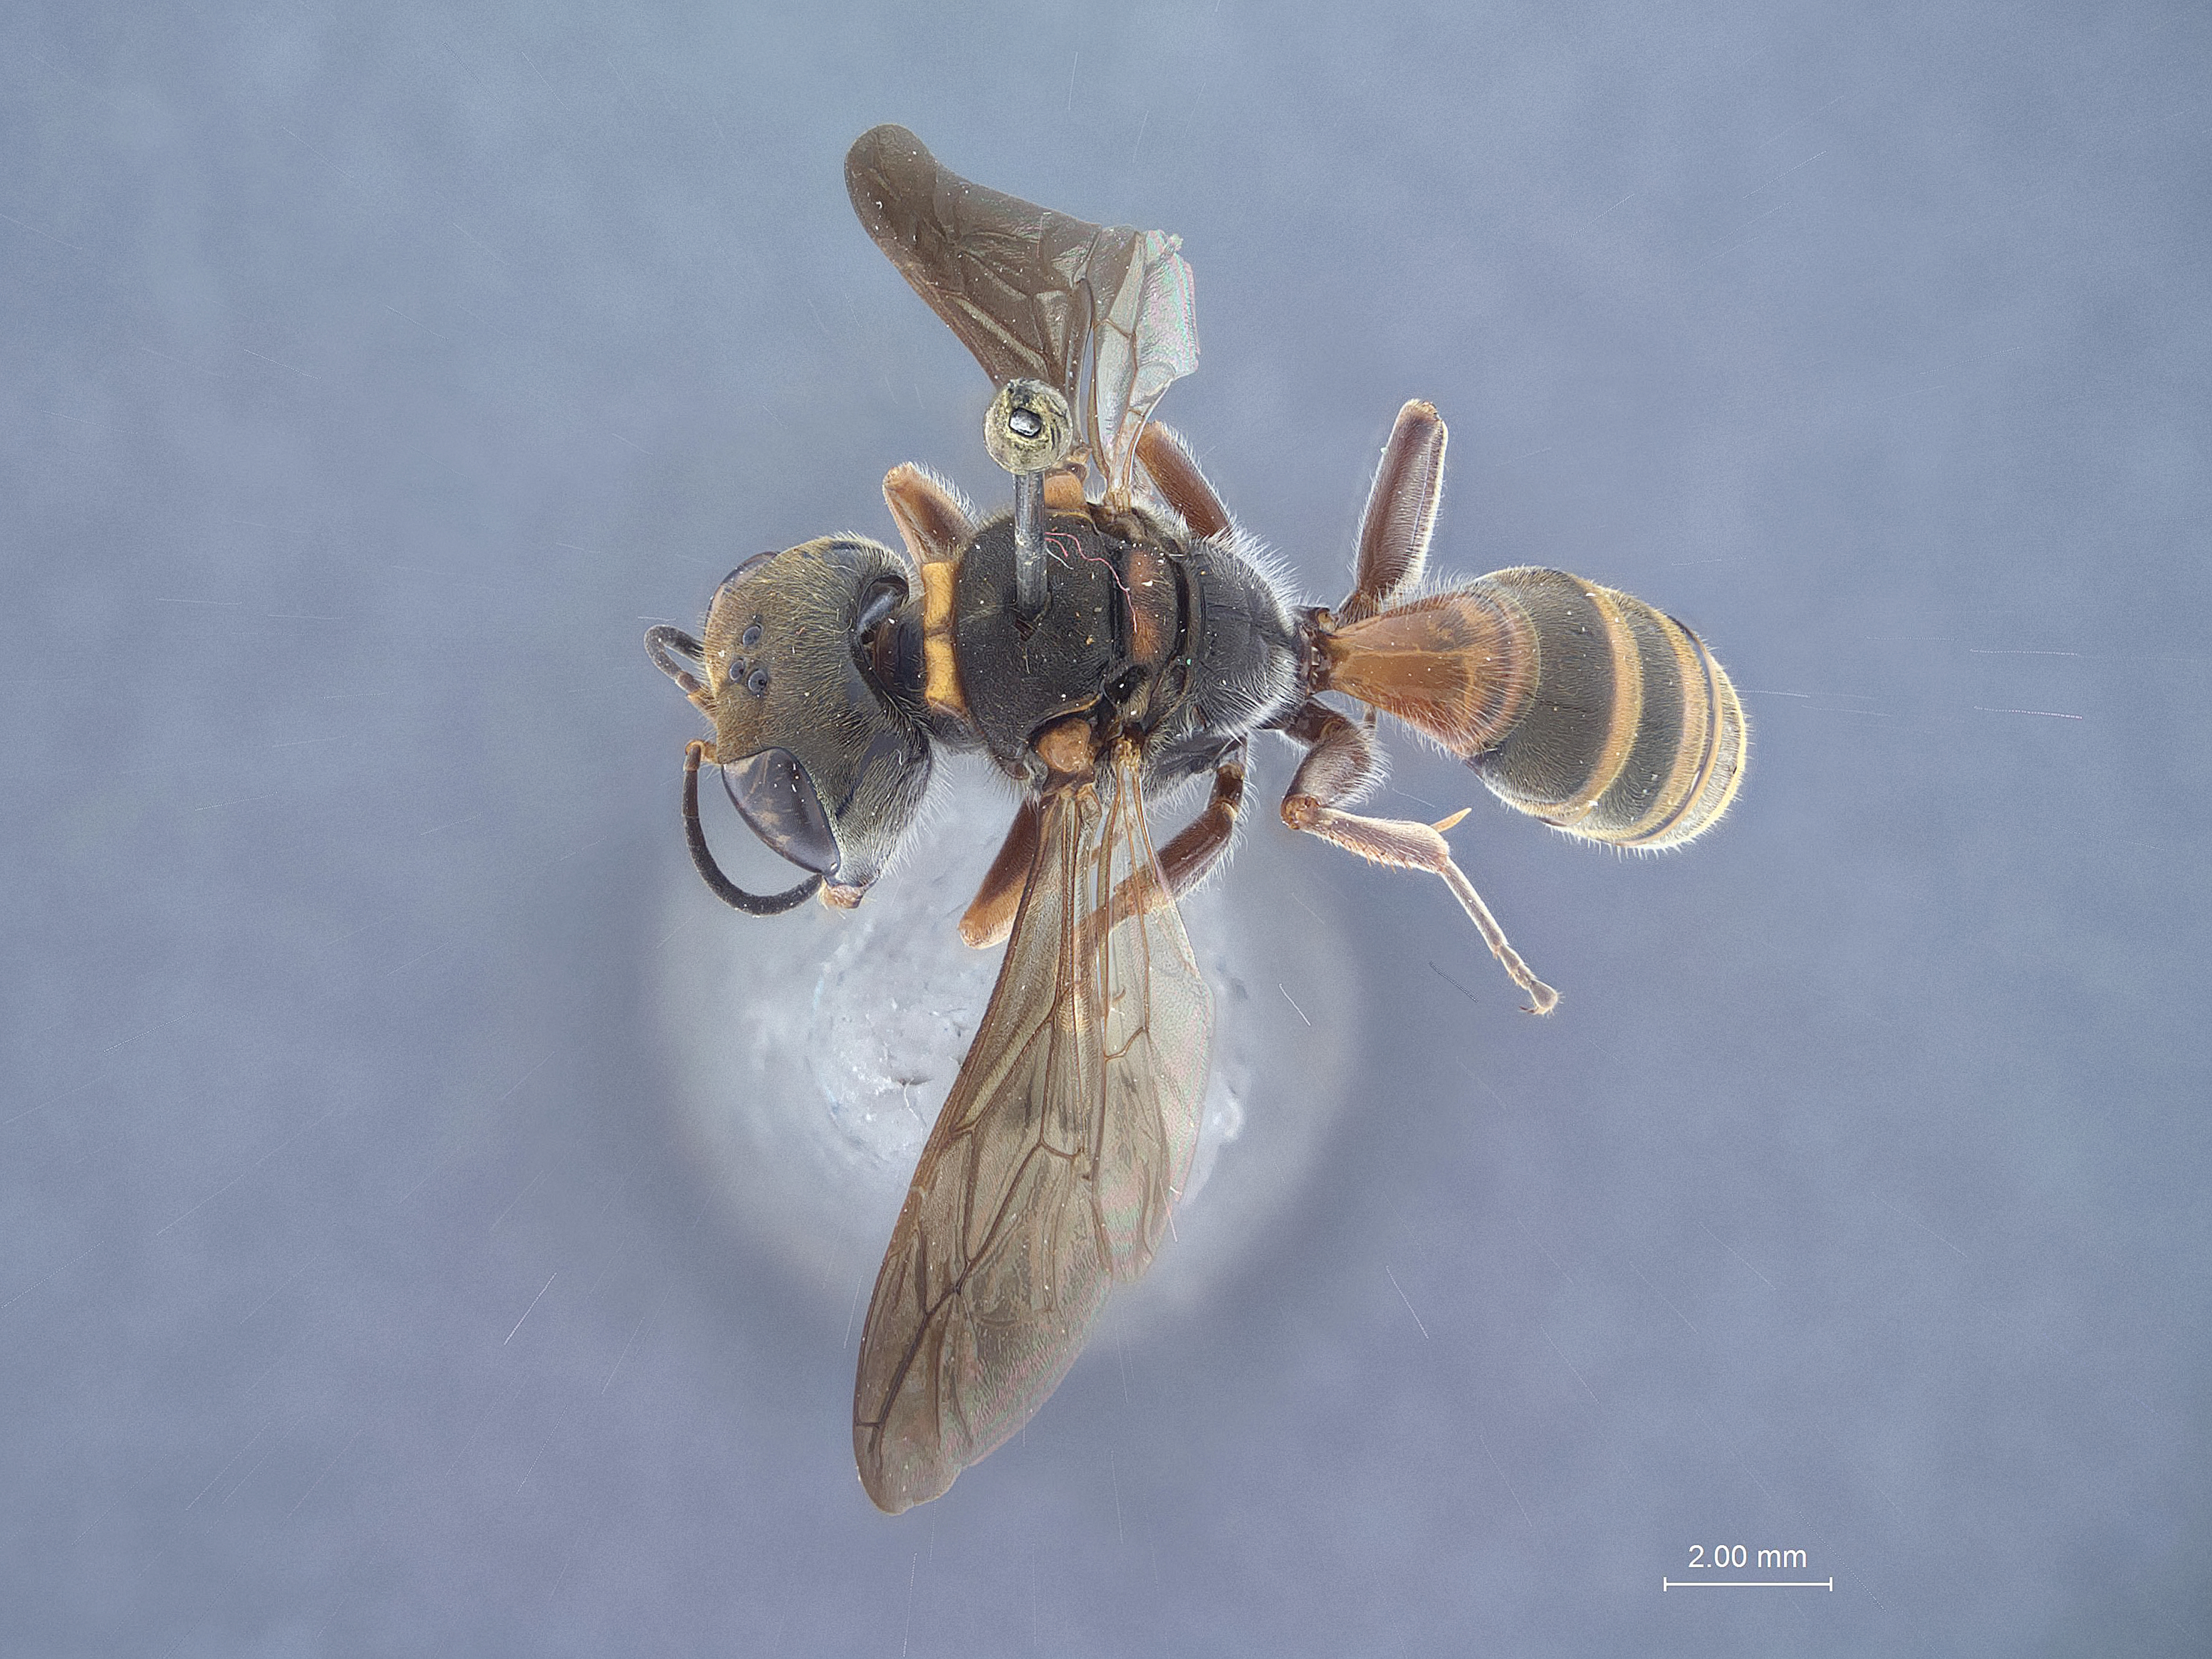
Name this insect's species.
Ectemnius pempuchi
